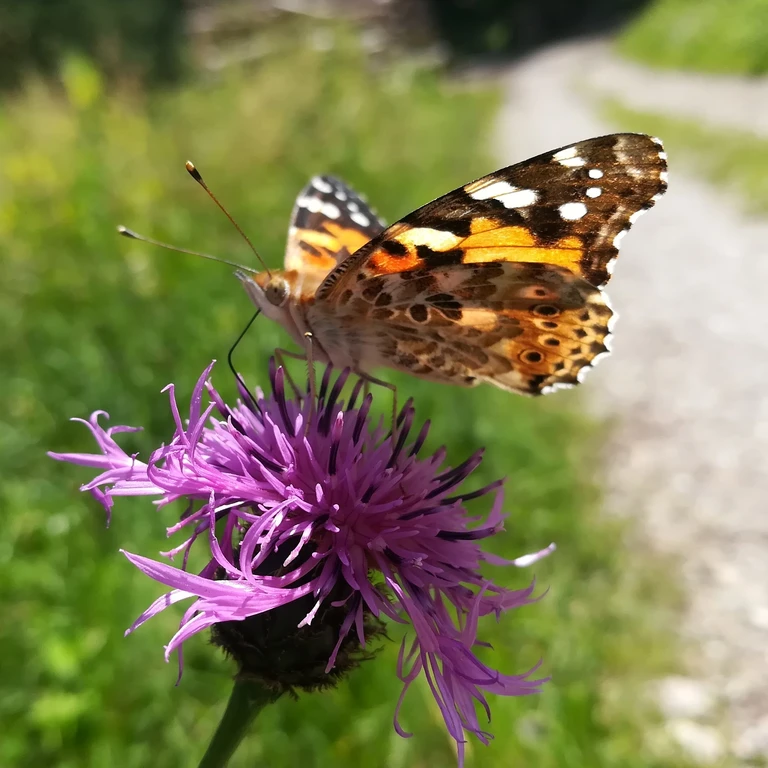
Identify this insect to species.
Vanessa cardui
